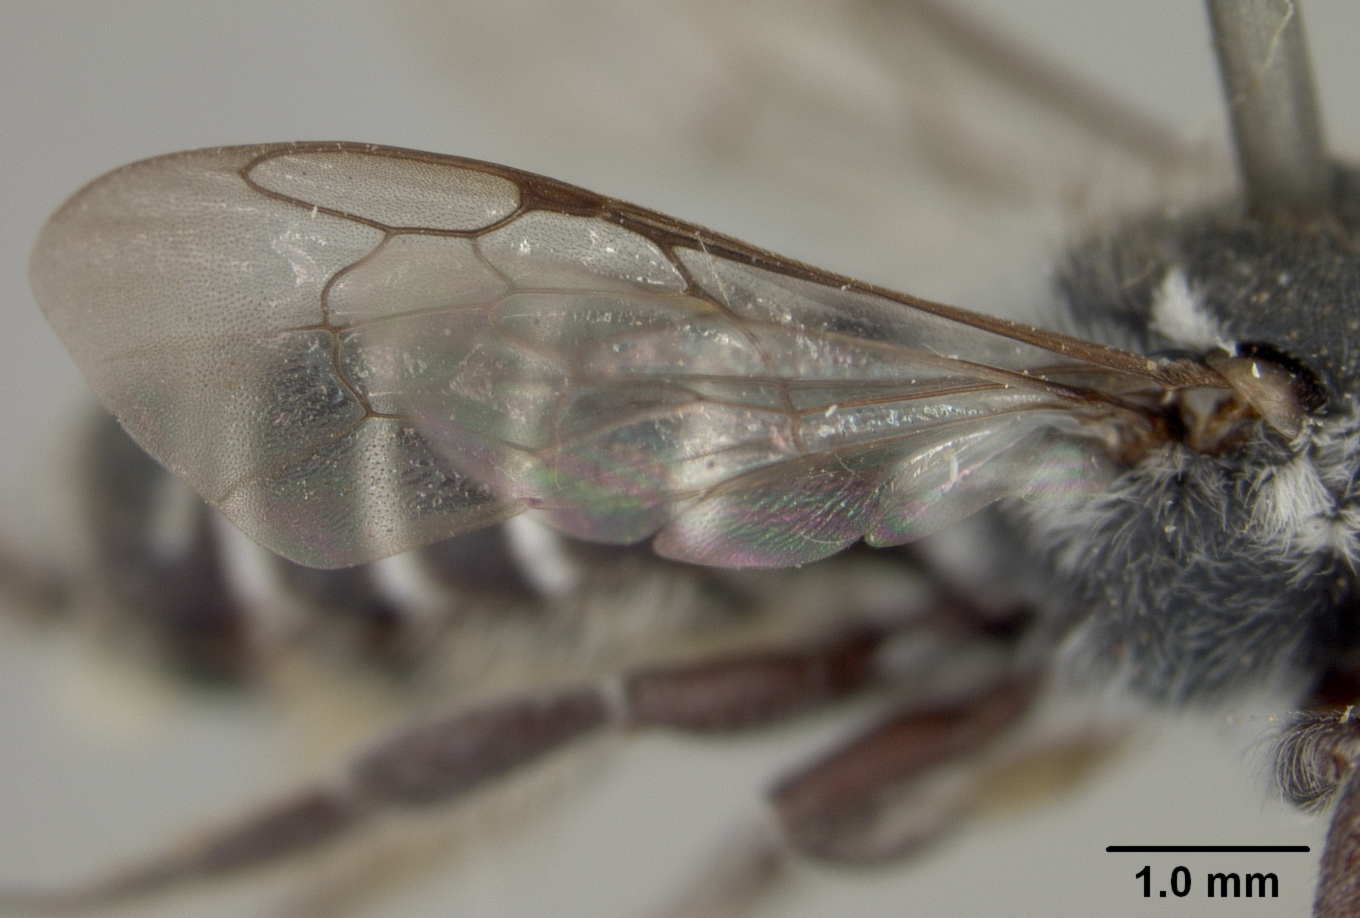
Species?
Megachile gualanensis
